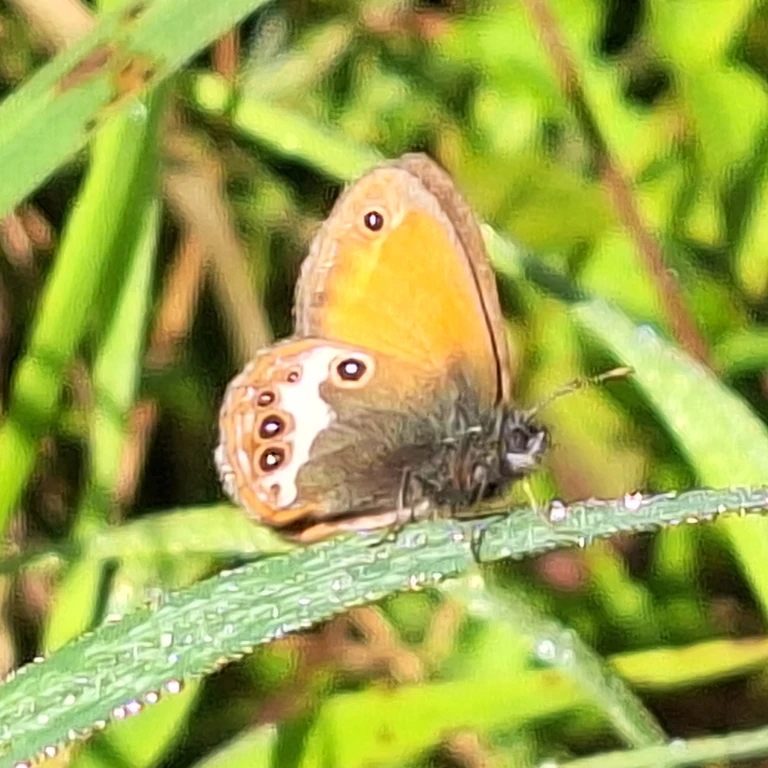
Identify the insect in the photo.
Coenonympha arcania
